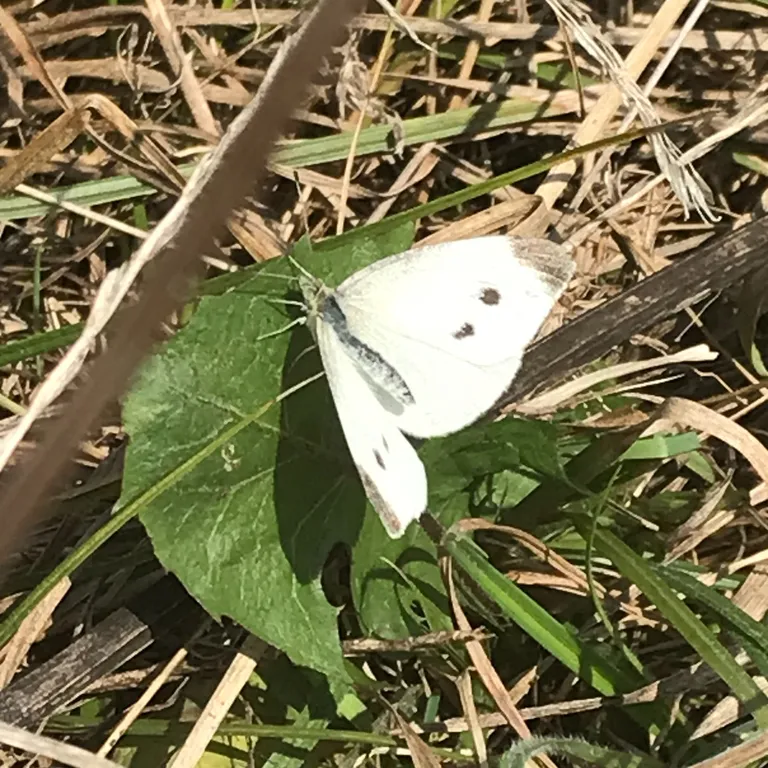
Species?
Pieris rapae
